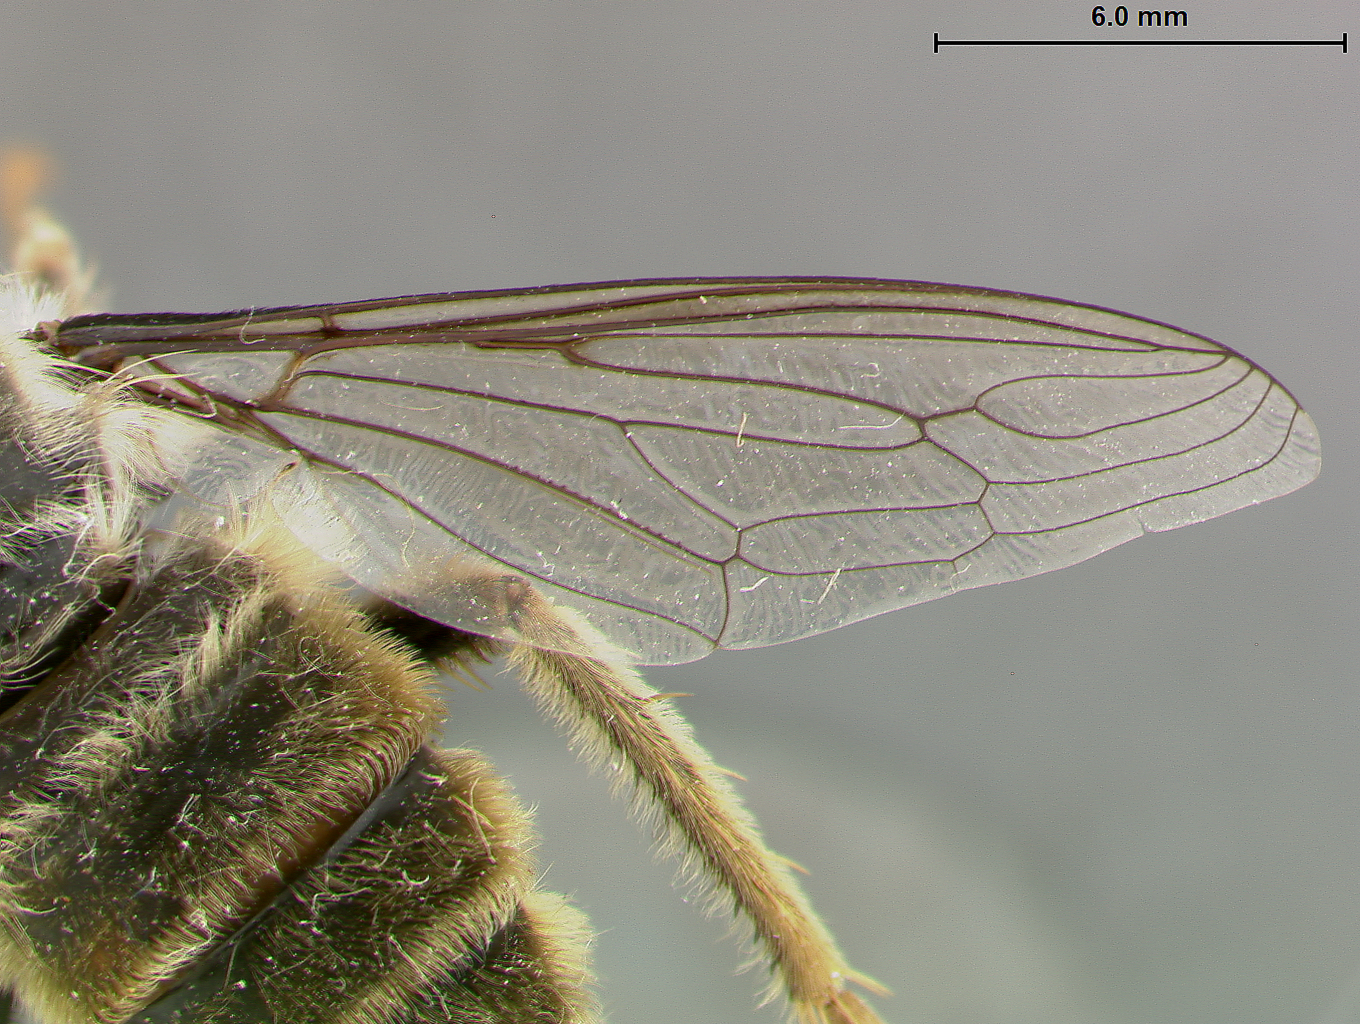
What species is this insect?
Rhaphiomidas pachyrhynchus
